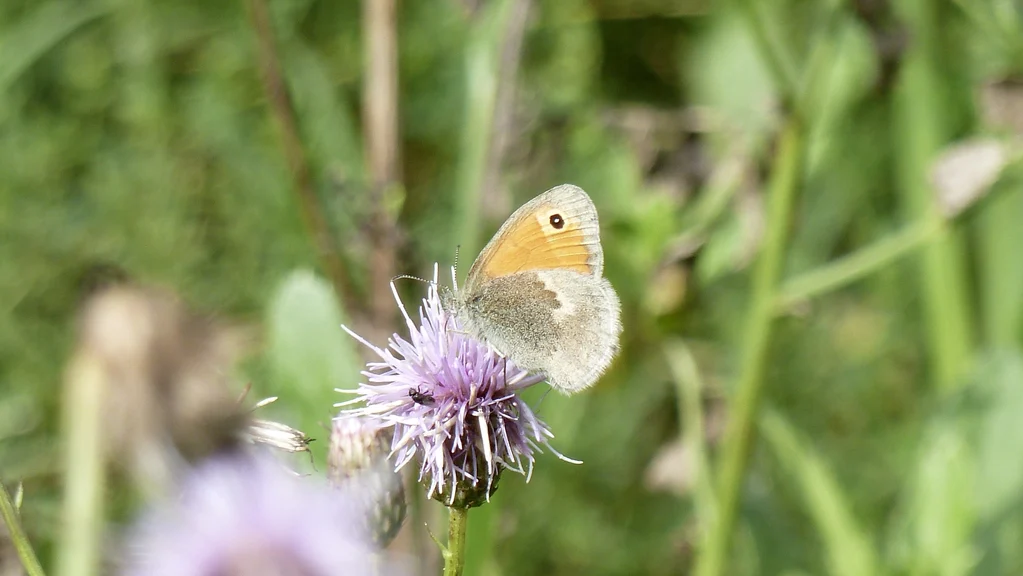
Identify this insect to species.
Coenonympha pamphilus
